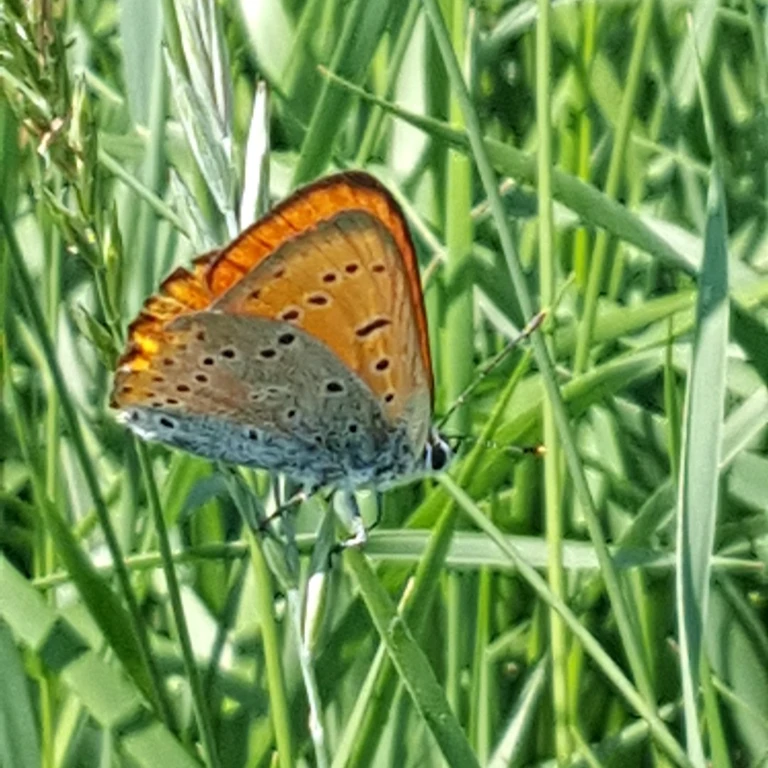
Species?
Lycaena dispar
